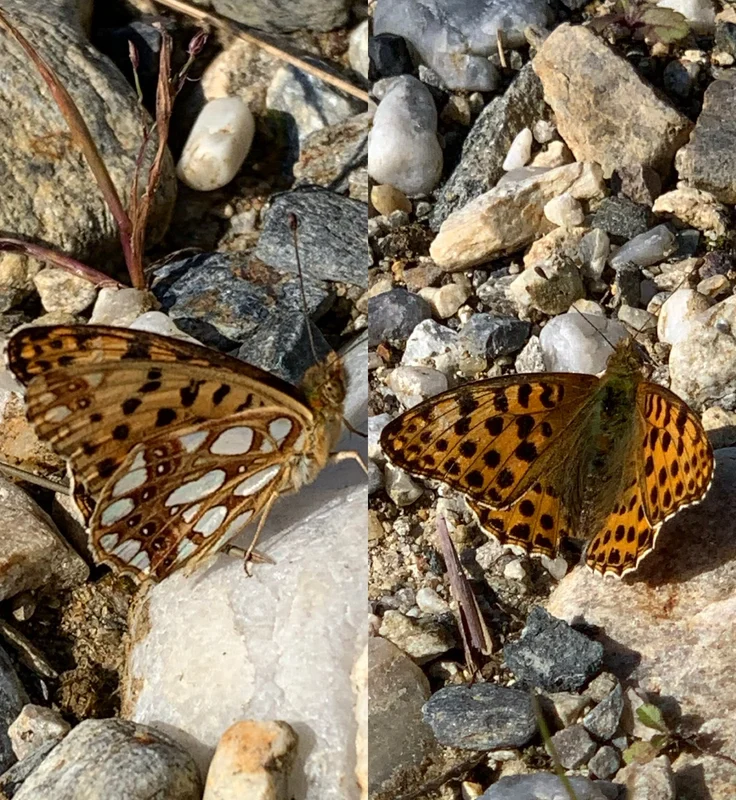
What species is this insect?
Issoria lathonia
